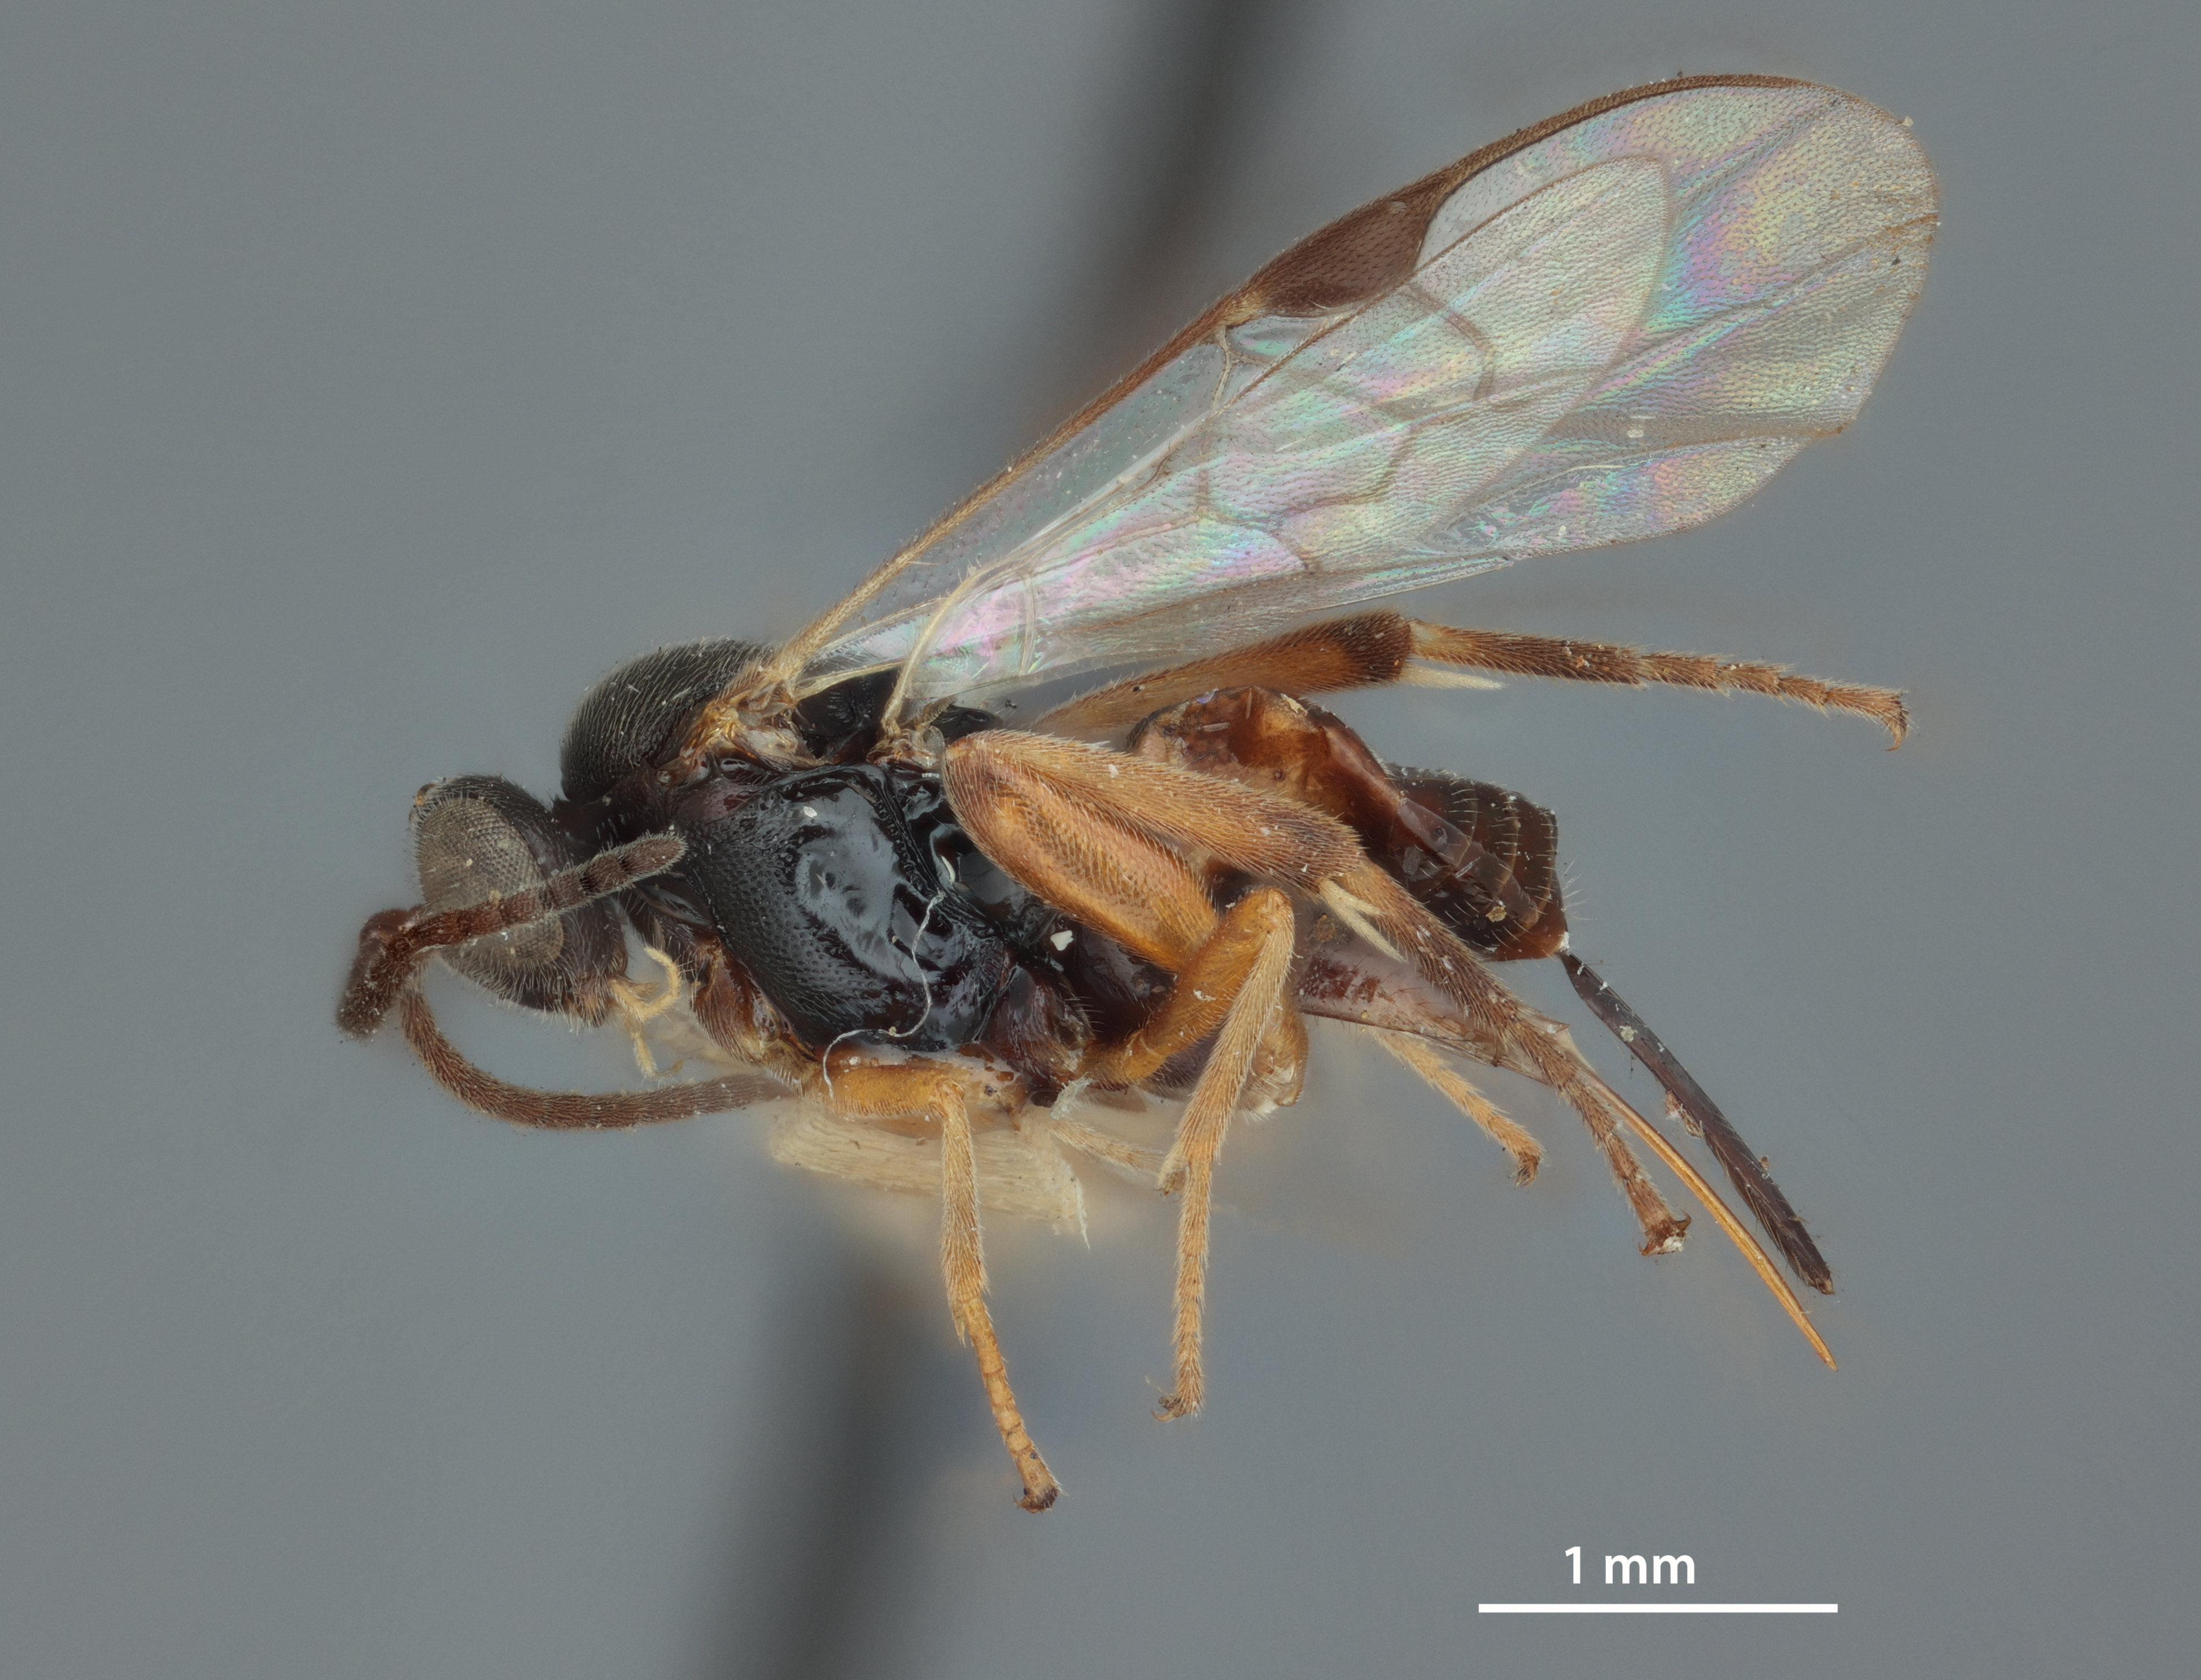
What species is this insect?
Apanteles vacillans
